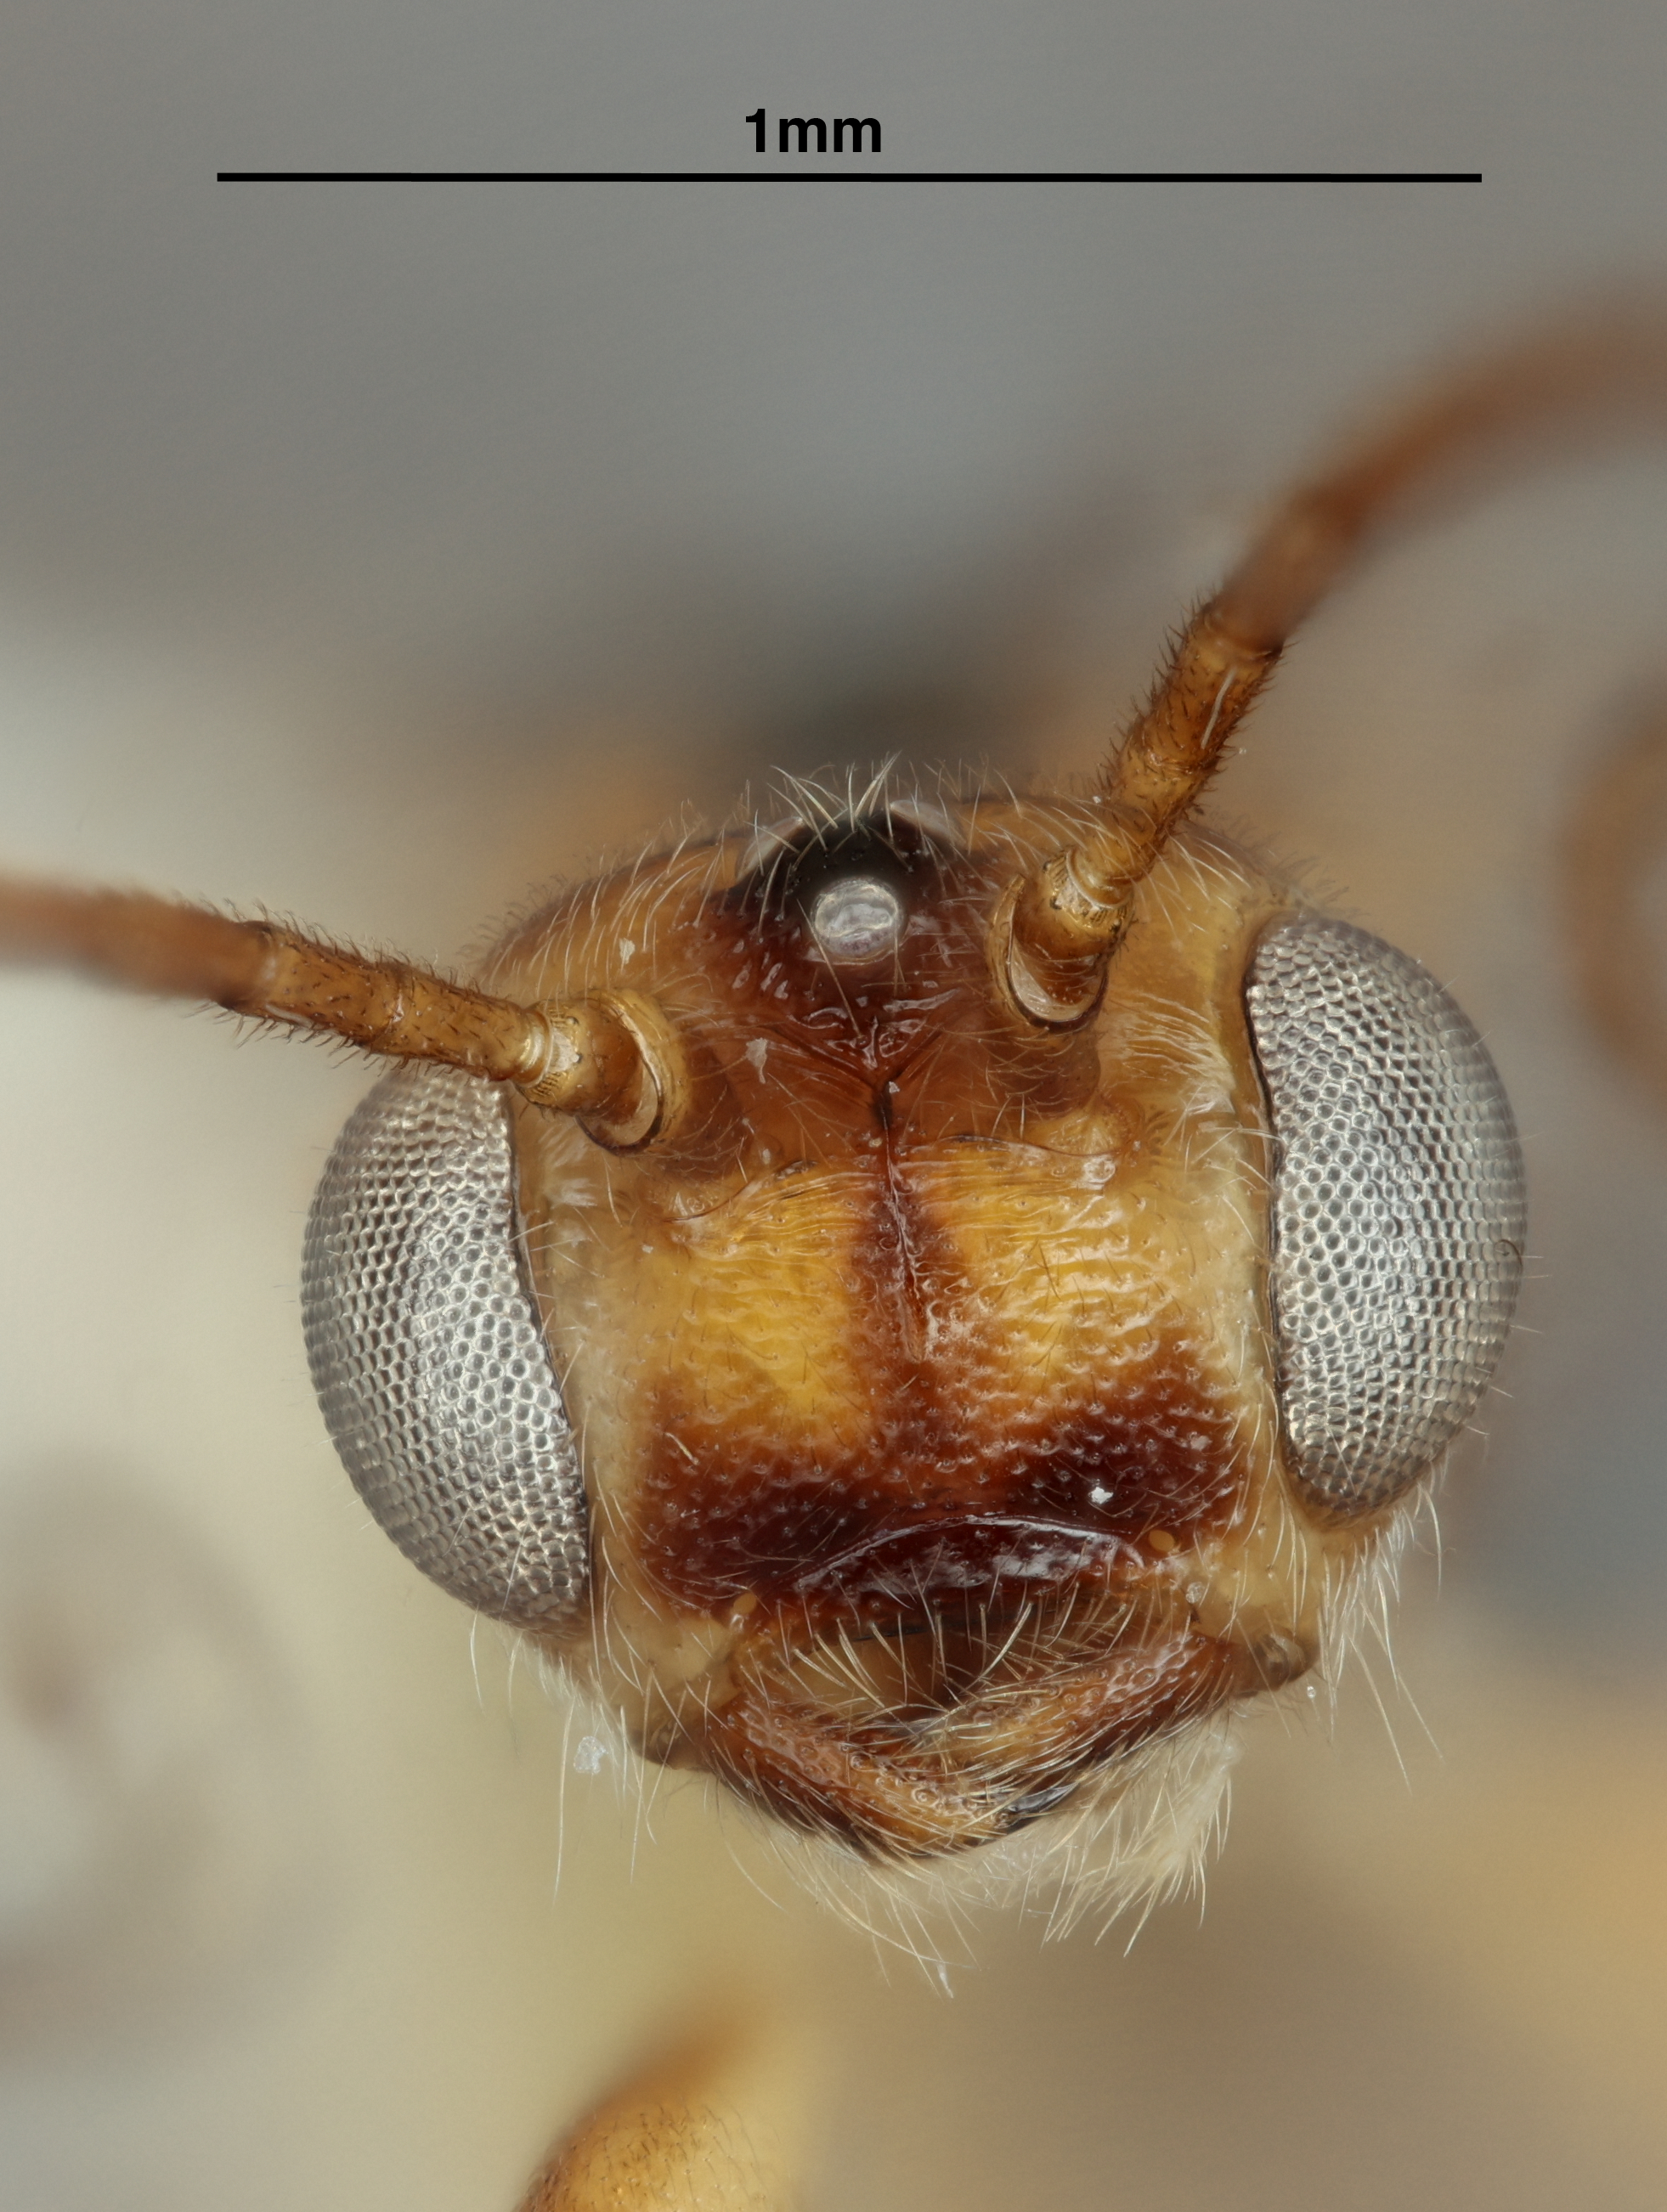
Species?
Yelicones pilops
